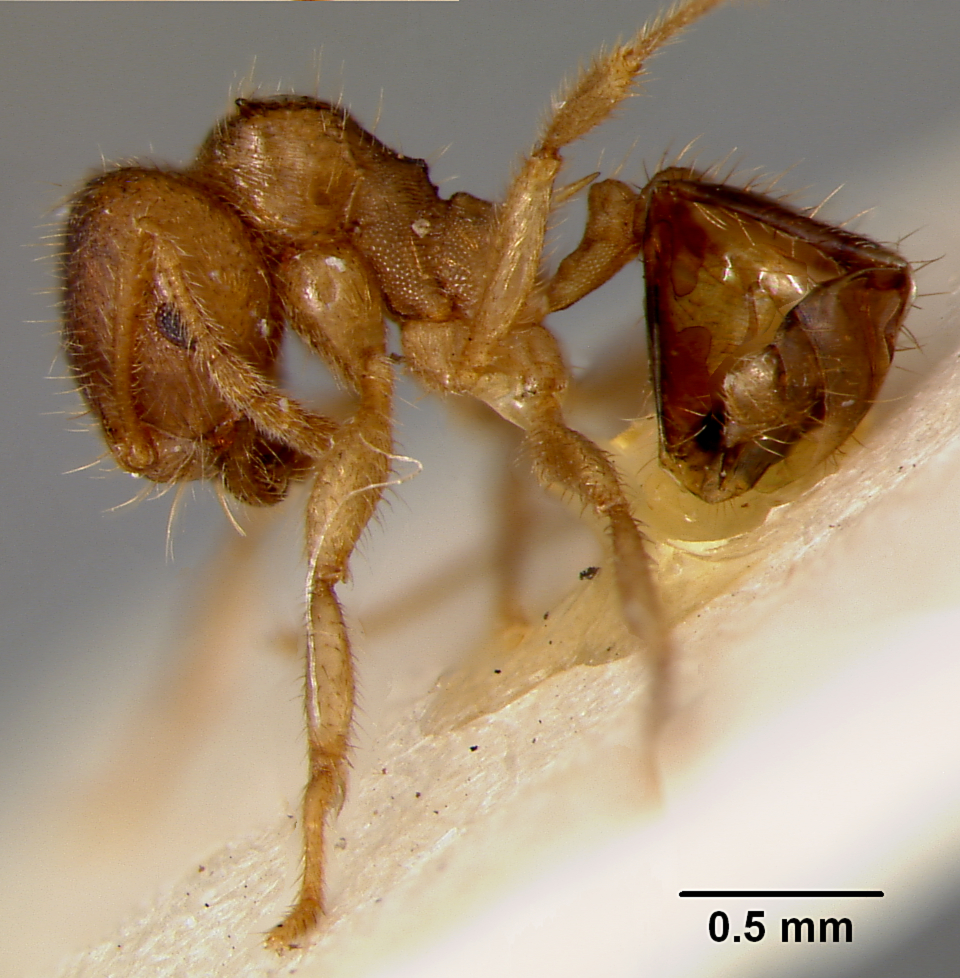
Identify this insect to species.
Lophomyrmex quadrispinosus
